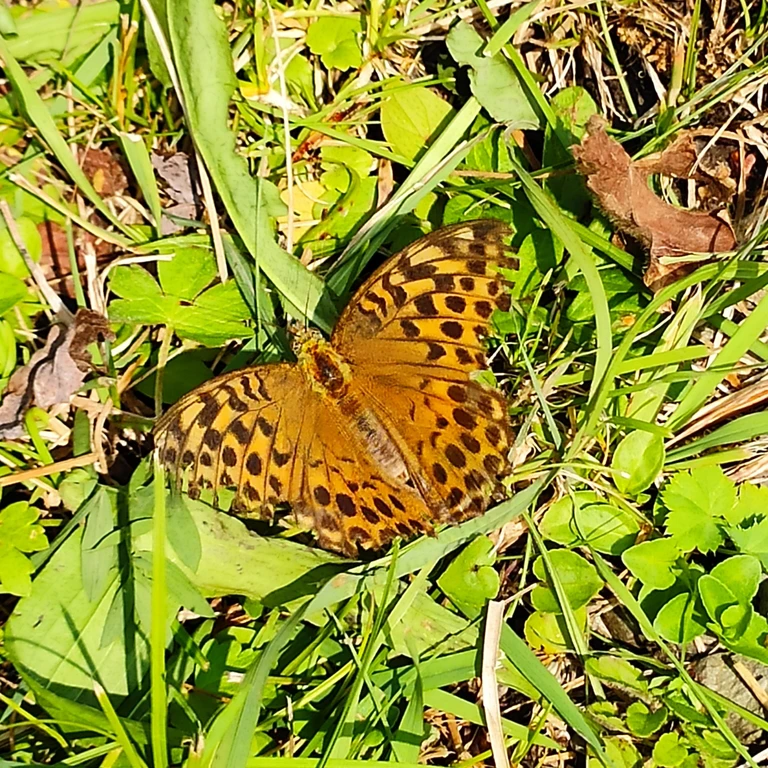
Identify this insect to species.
Argynnis paphia
